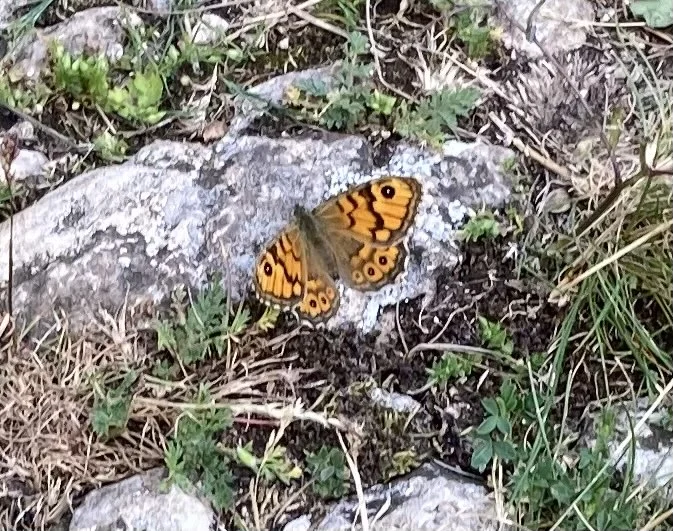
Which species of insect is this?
Lasiommata megera (also Pararge megera)
